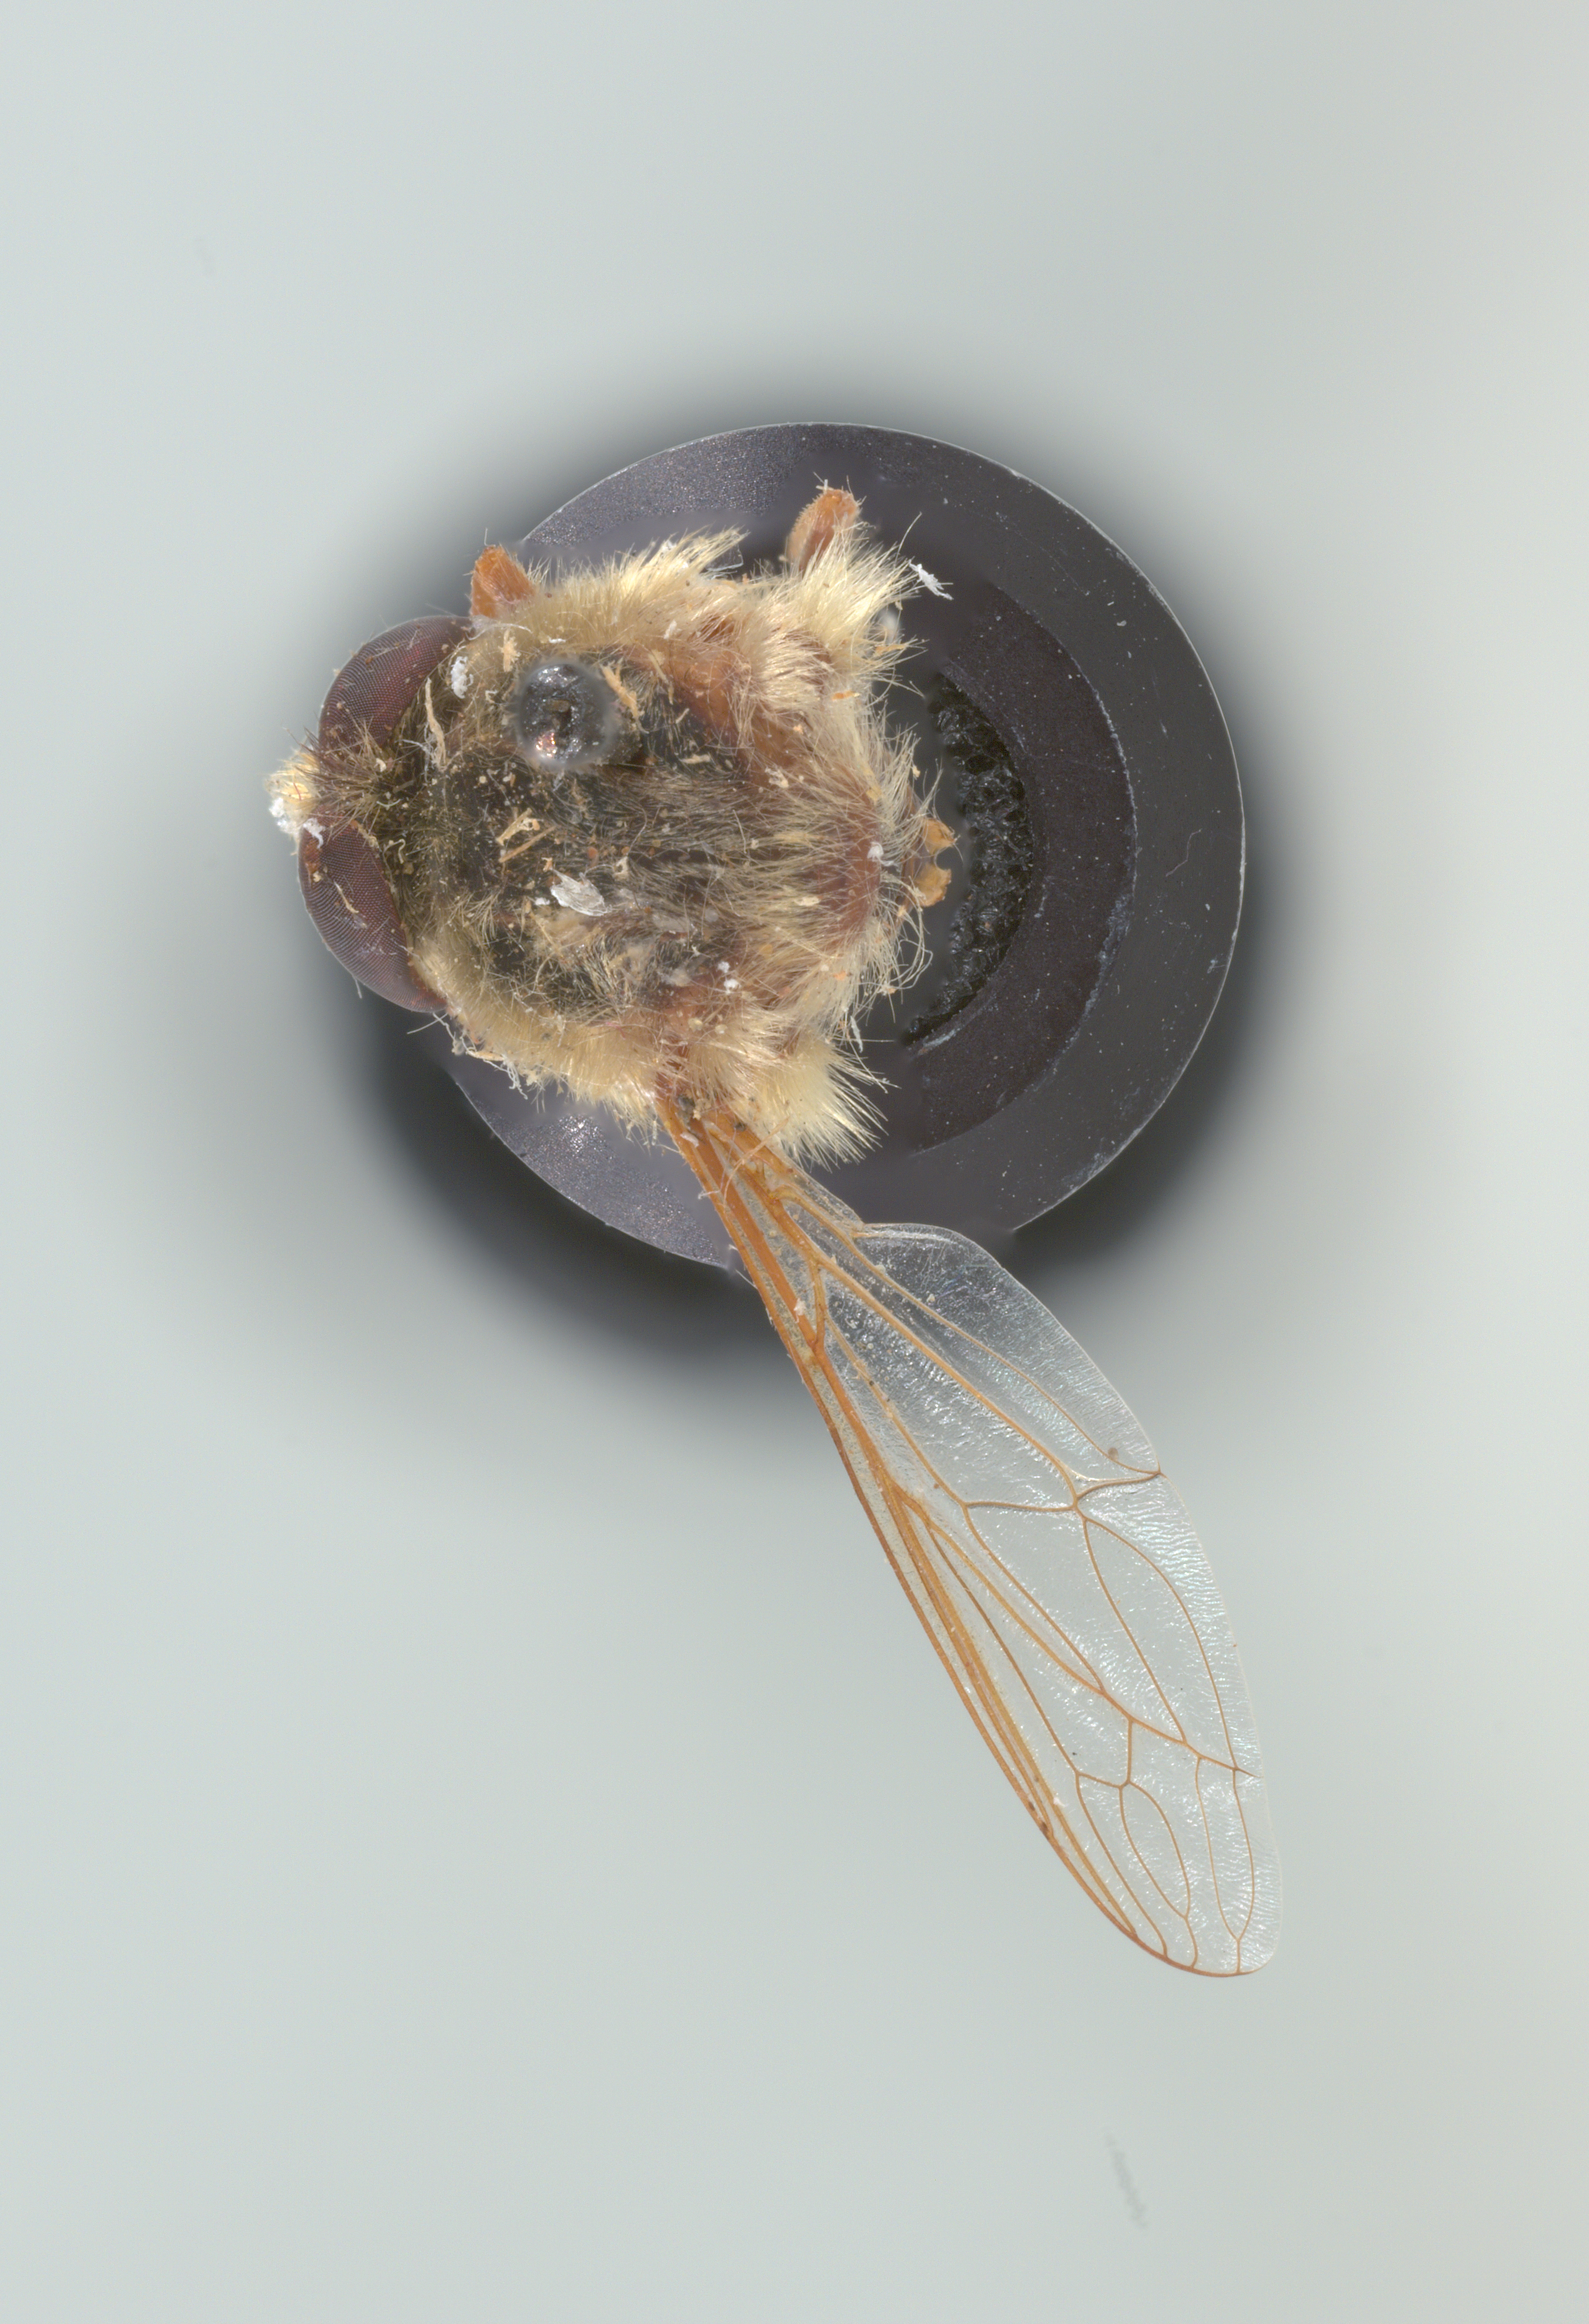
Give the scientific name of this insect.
Trichopsidea clausa
